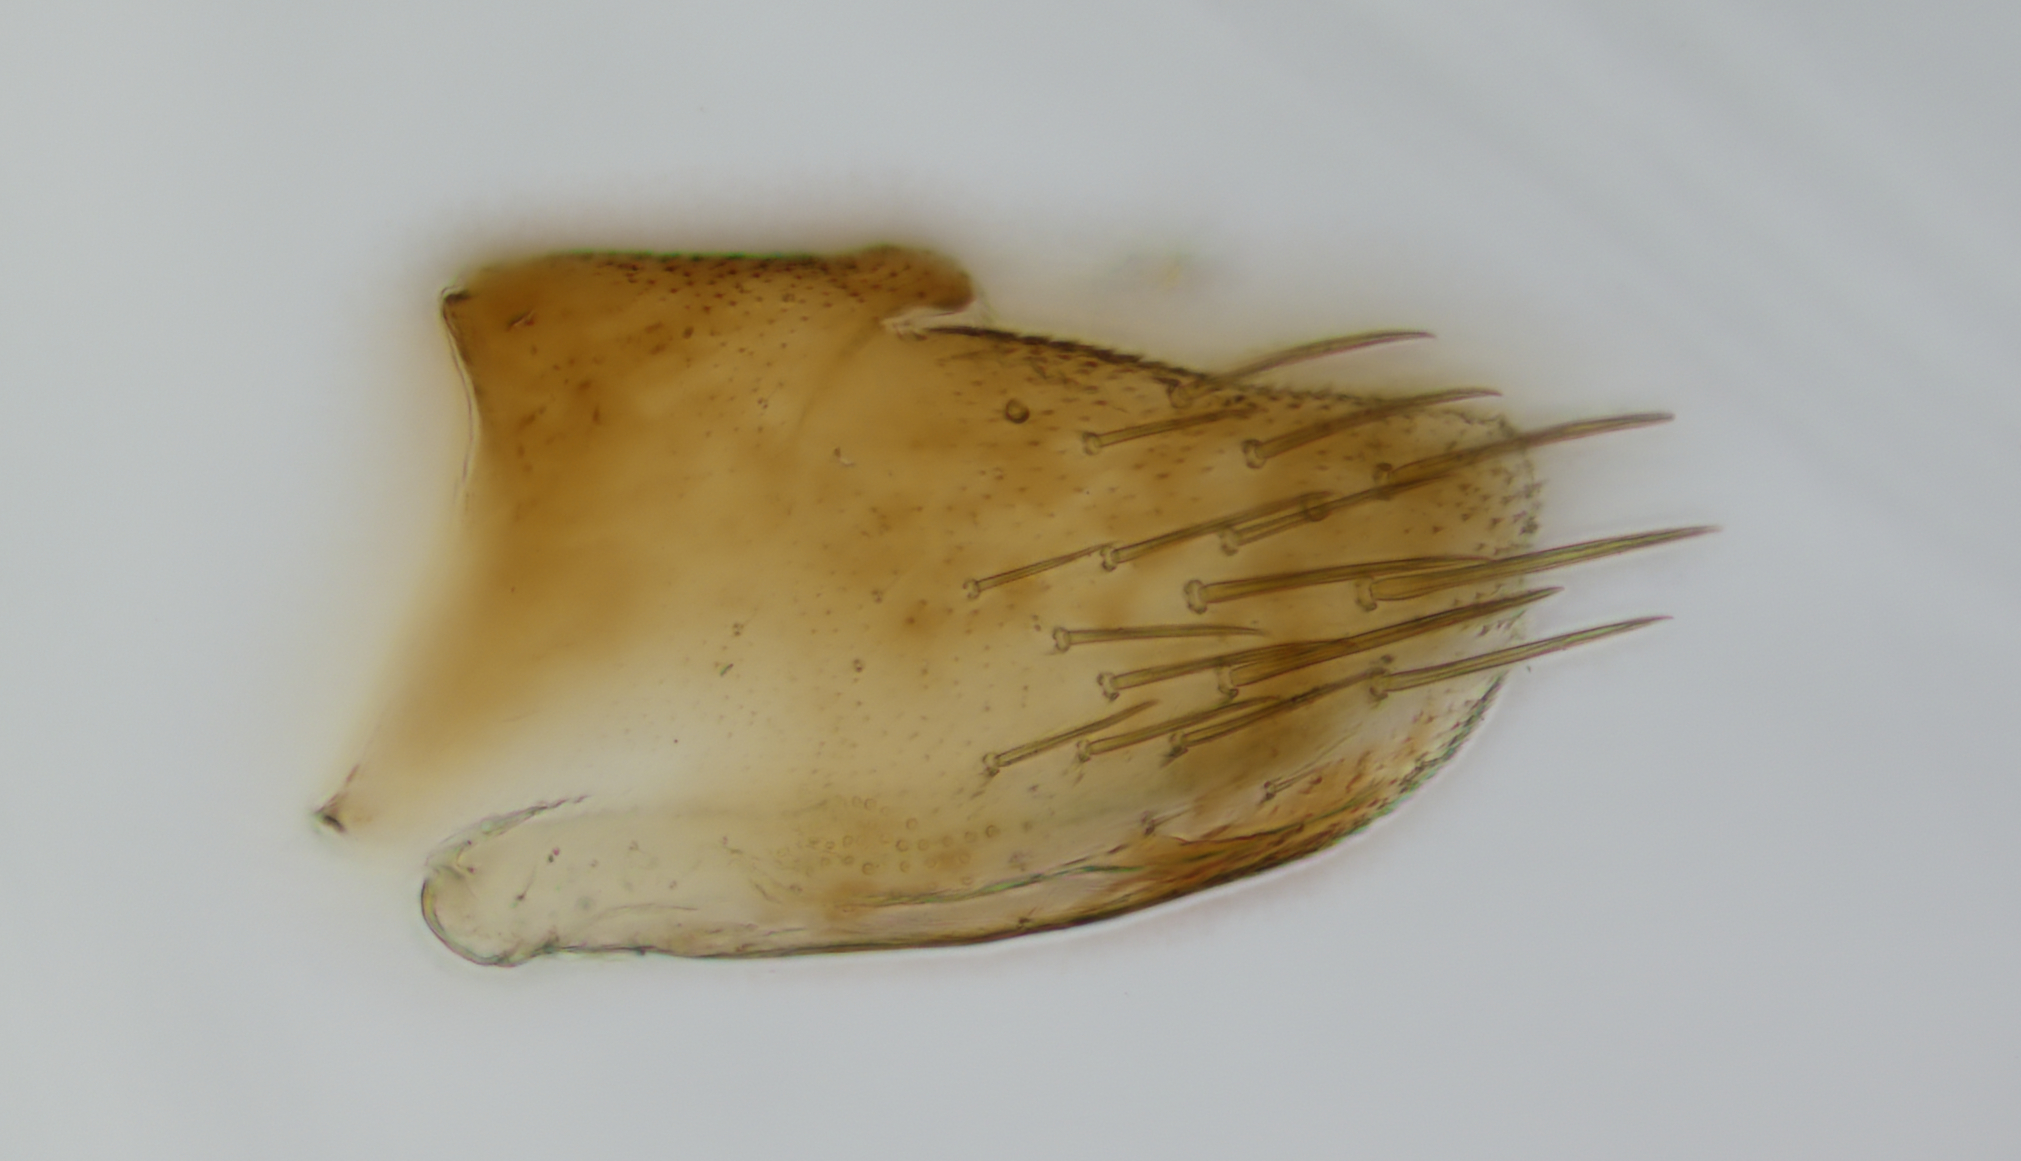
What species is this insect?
Scaphytopius angustatus
